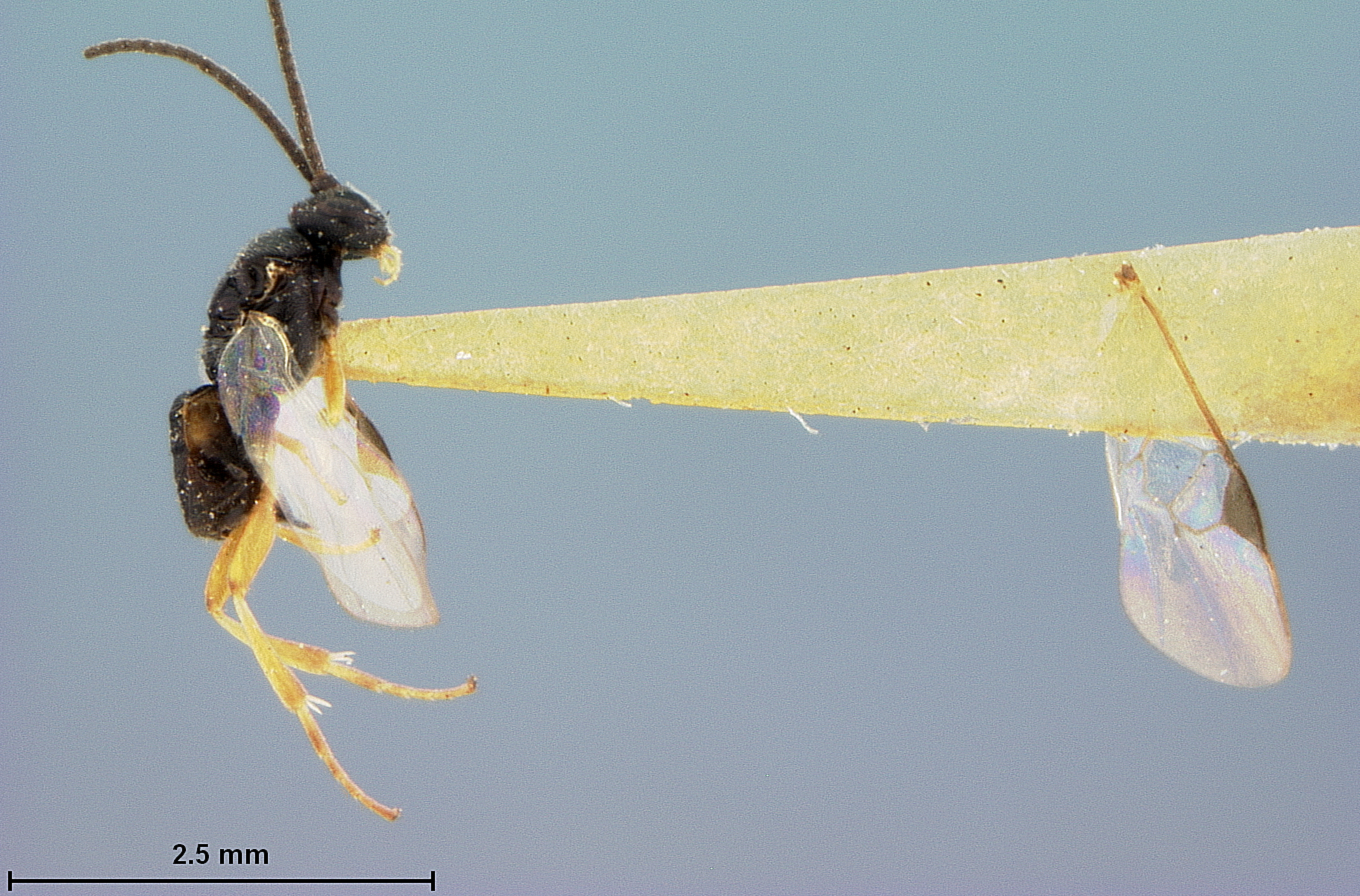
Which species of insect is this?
Apanteles delicatus
